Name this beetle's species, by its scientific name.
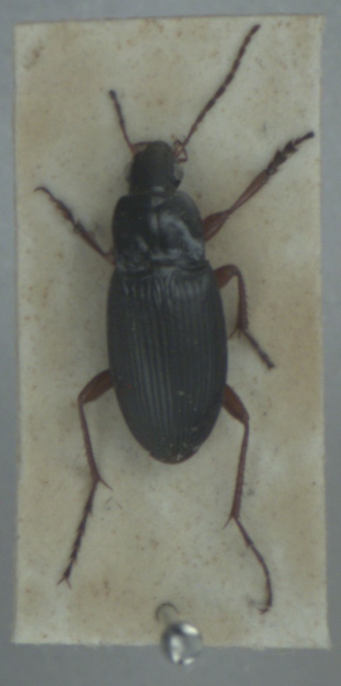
Calathus fuscipes
